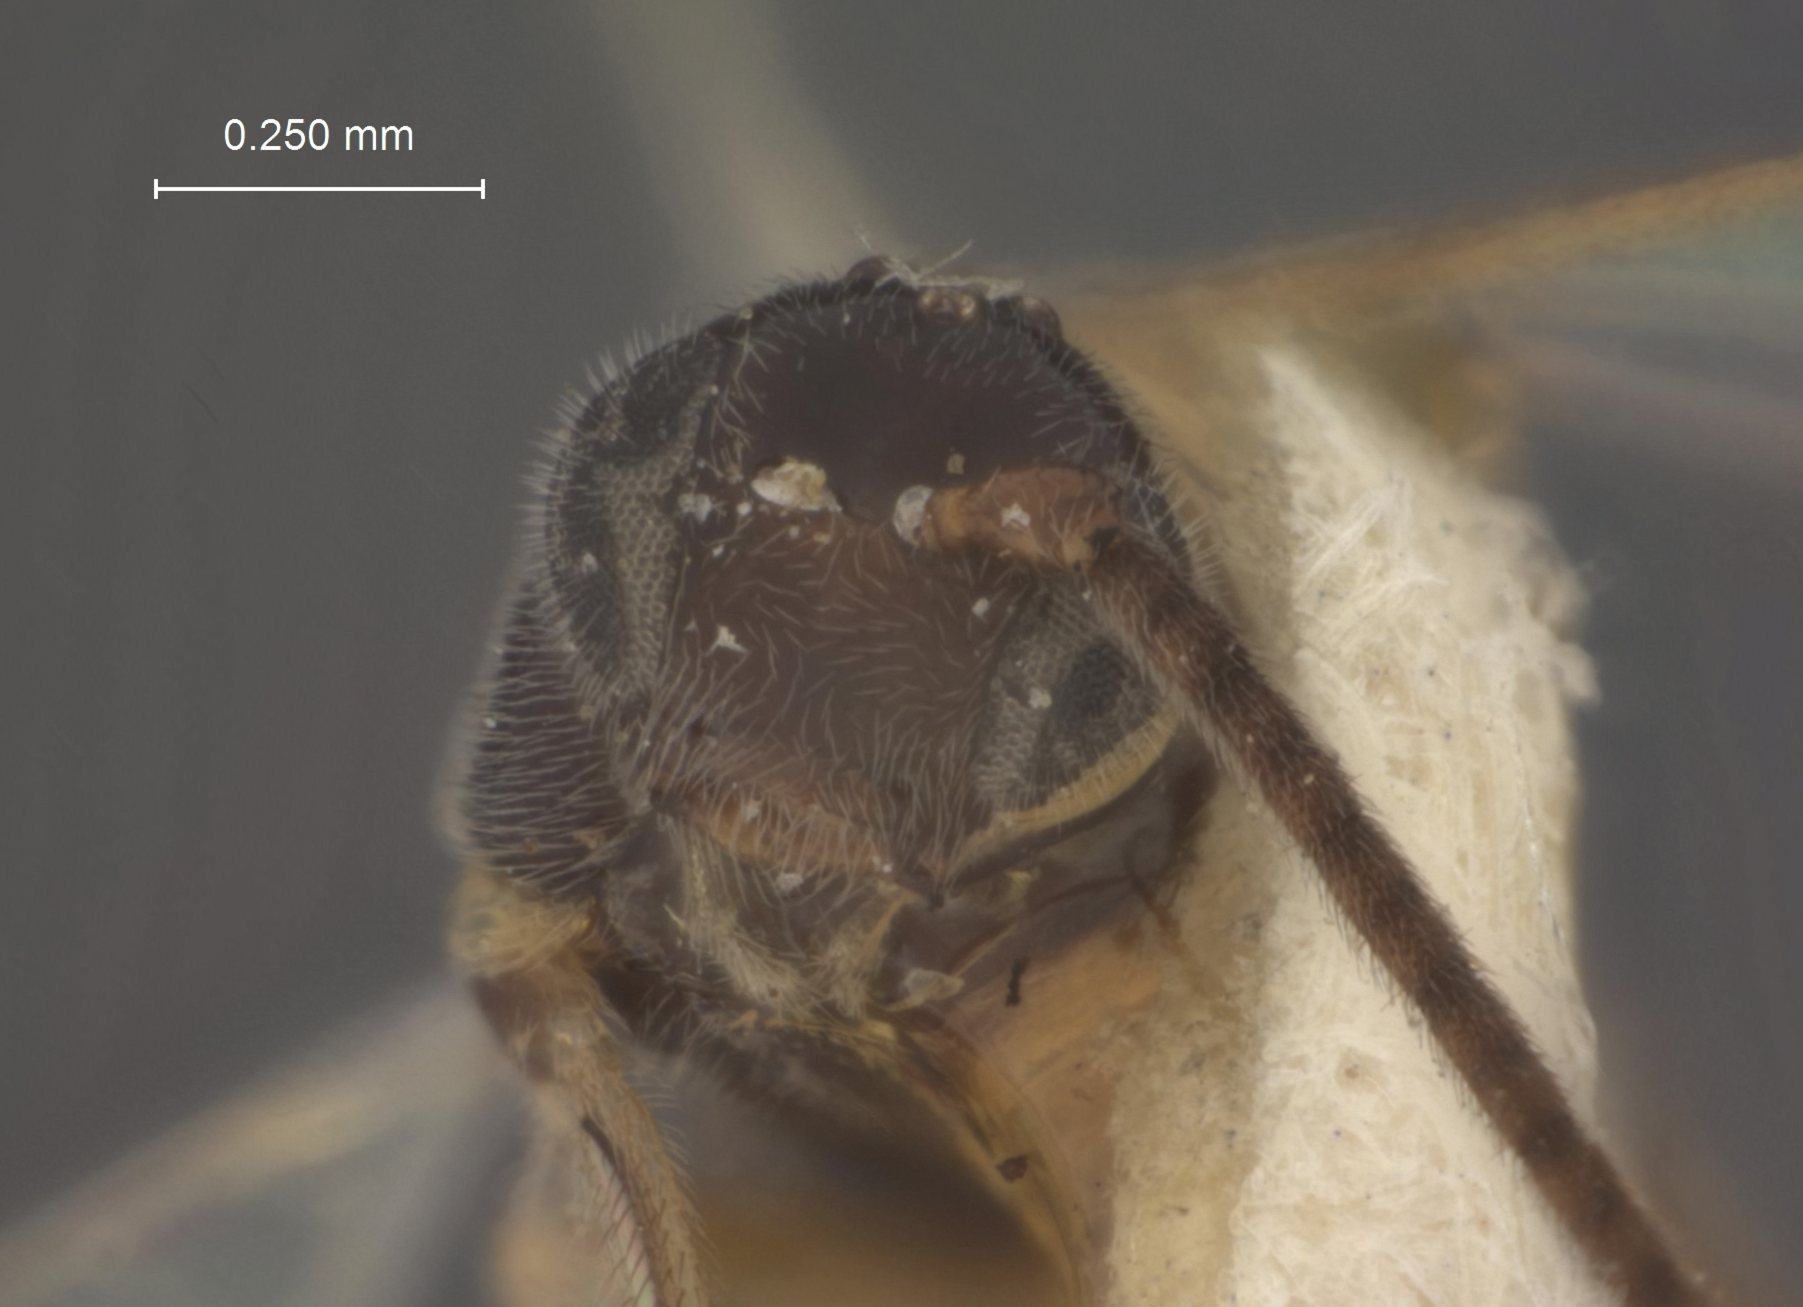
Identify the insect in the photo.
Apanteles pyrophiliae
